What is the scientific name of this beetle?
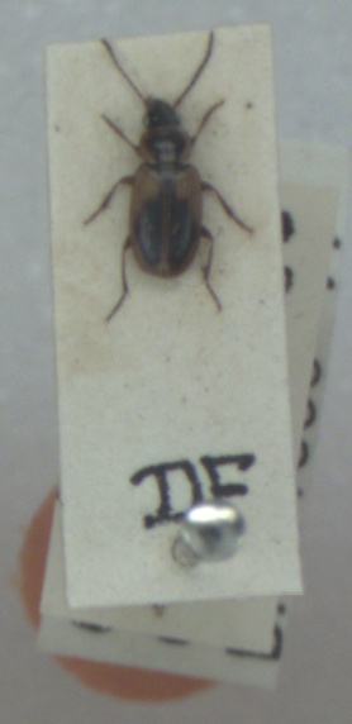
Acupalpus dorsalis
